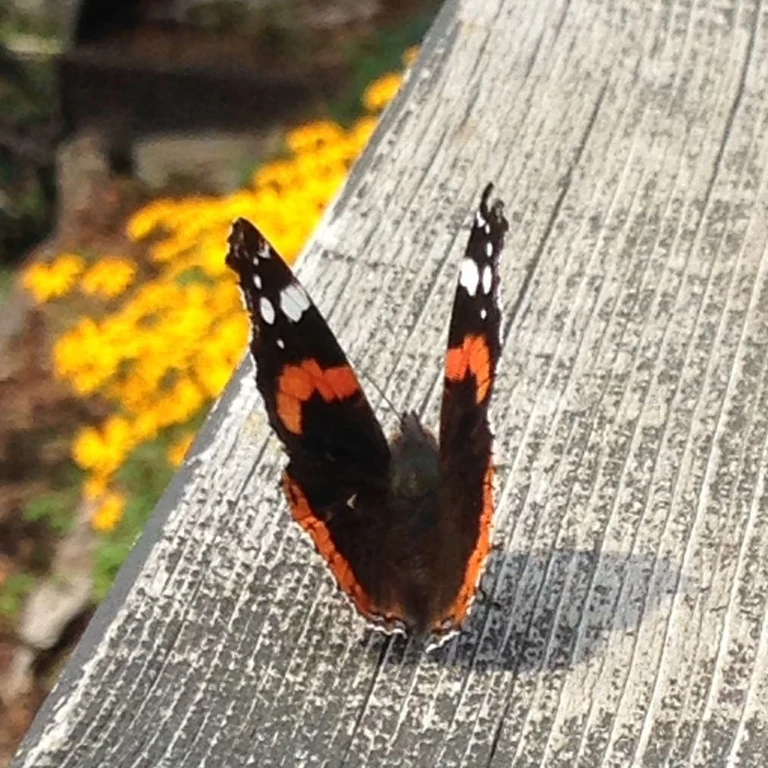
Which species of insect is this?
Vanessa atalanta
